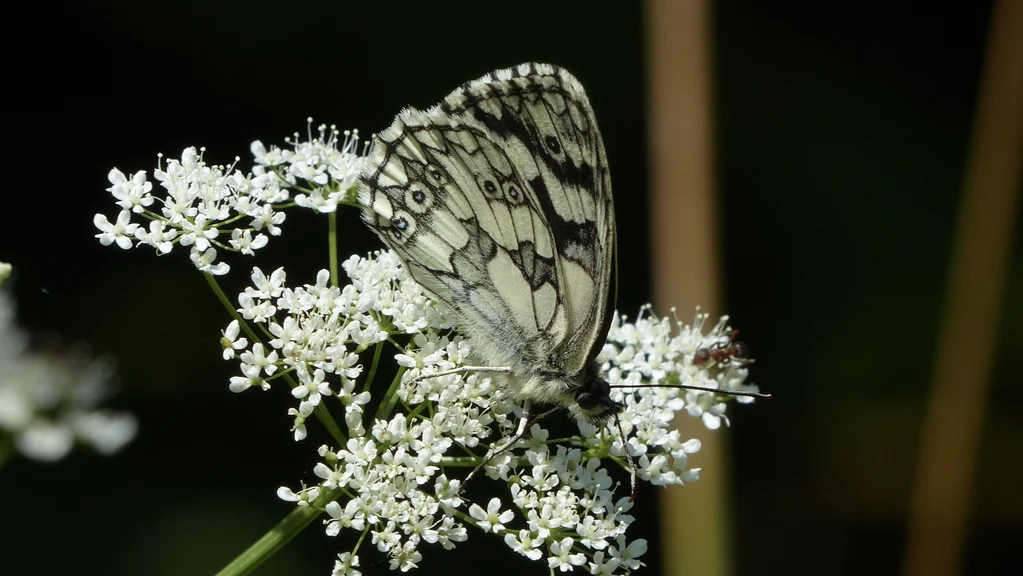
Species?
Melanargia galathea
